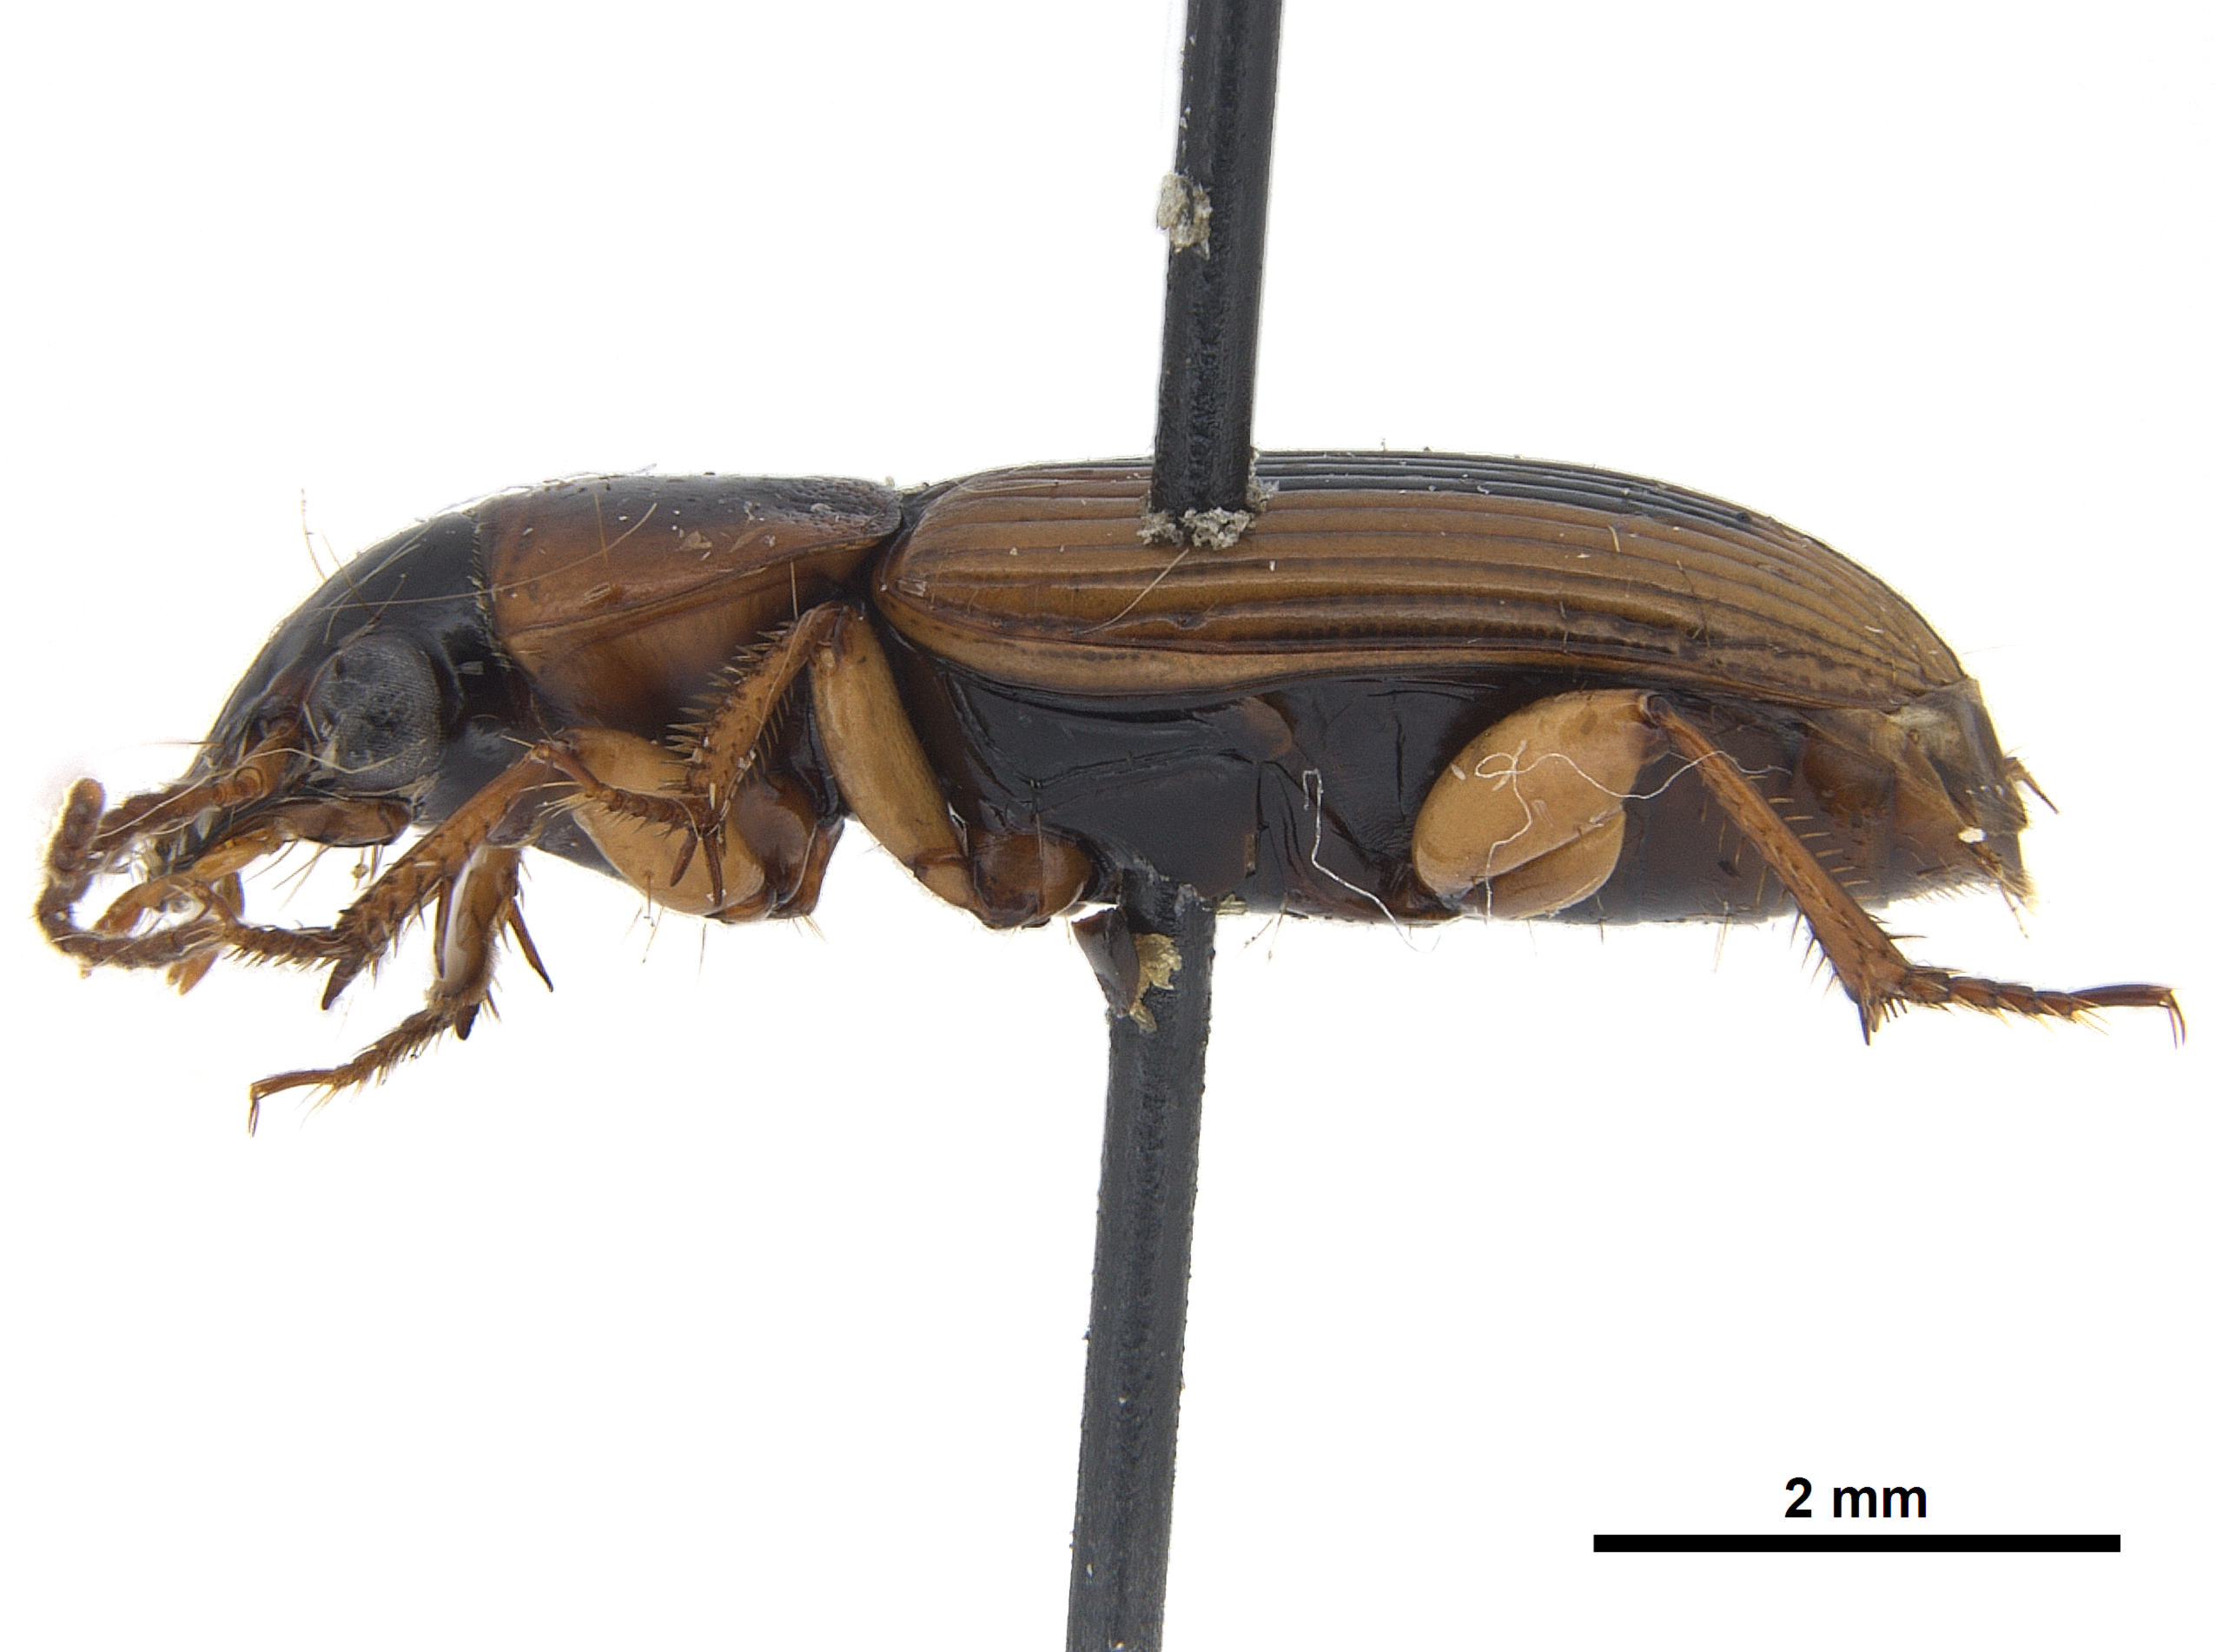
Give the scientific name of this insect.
Stenolophus lecontei
